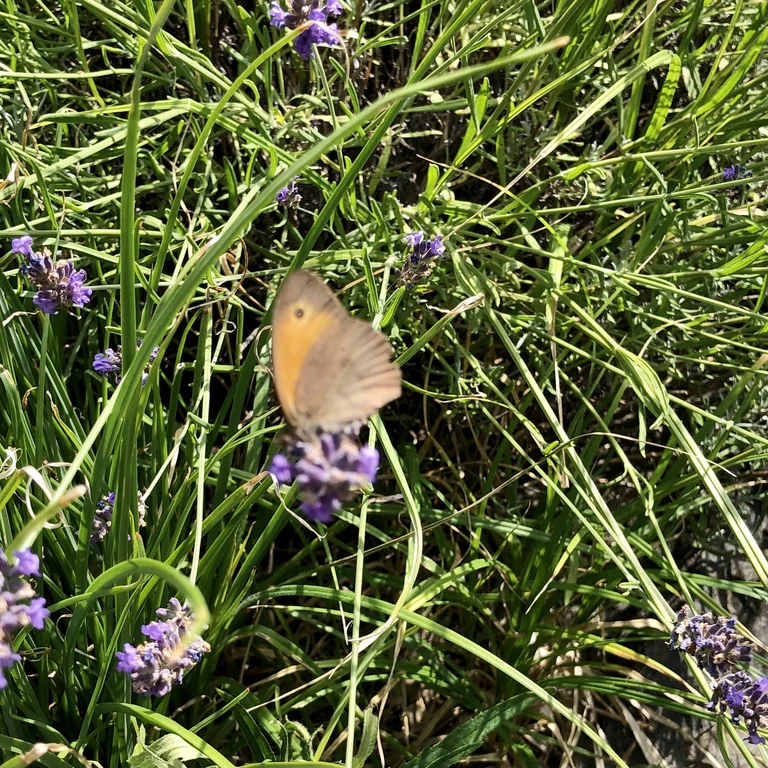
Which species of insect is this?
Maniola jurtina
